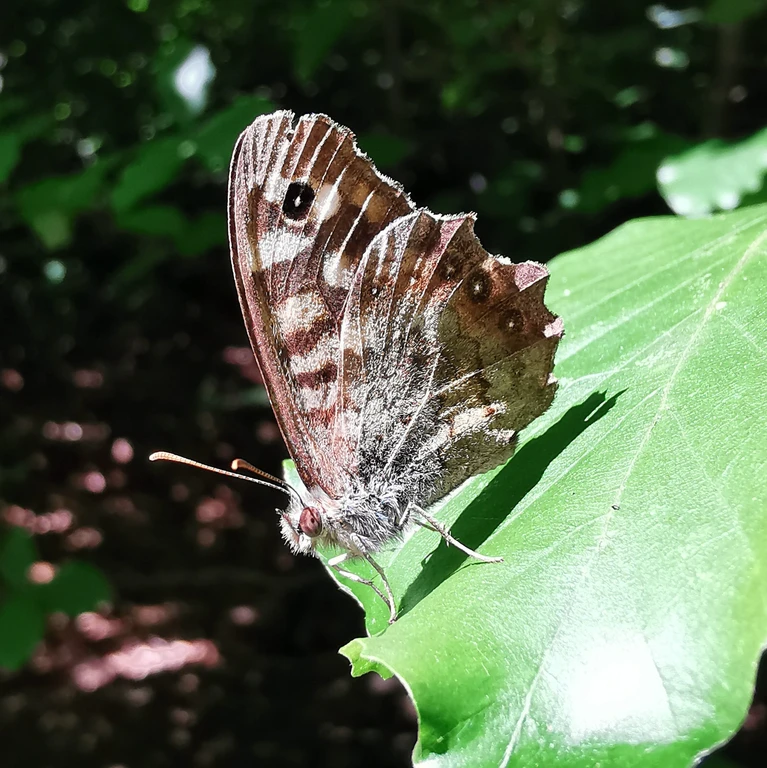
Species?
Pararge aegeria
